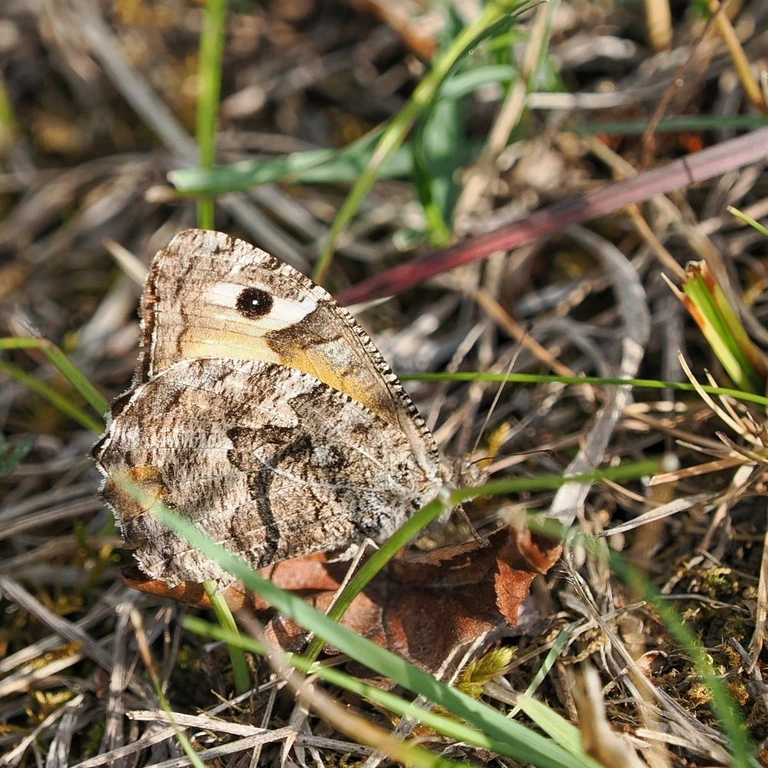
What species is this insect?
Hipparchia semele
